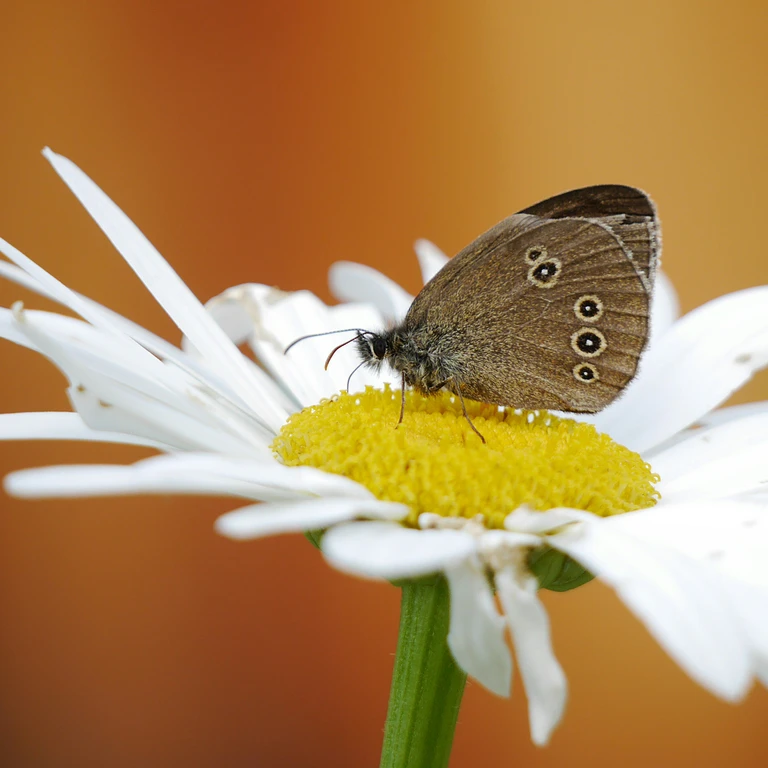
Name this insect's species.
Aphantopus hyperantus
